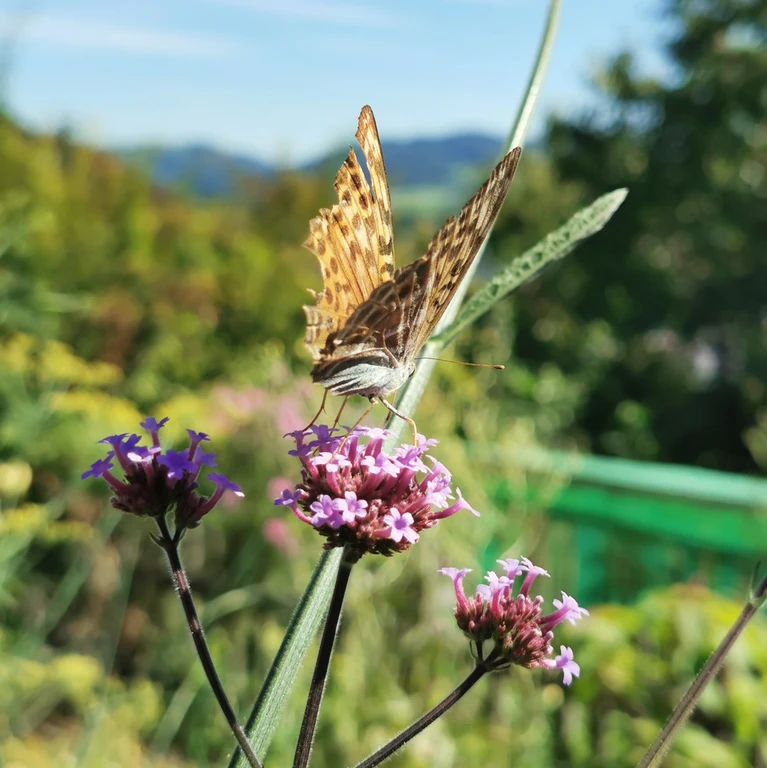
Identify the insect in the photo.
Argynnis paphia
